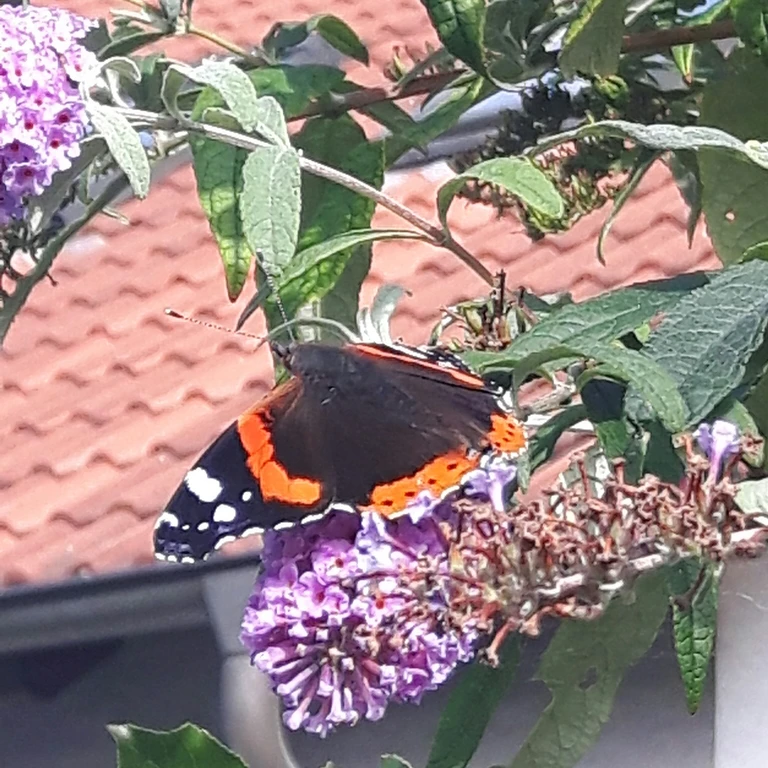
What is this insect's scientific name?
Vanessa atalanta
